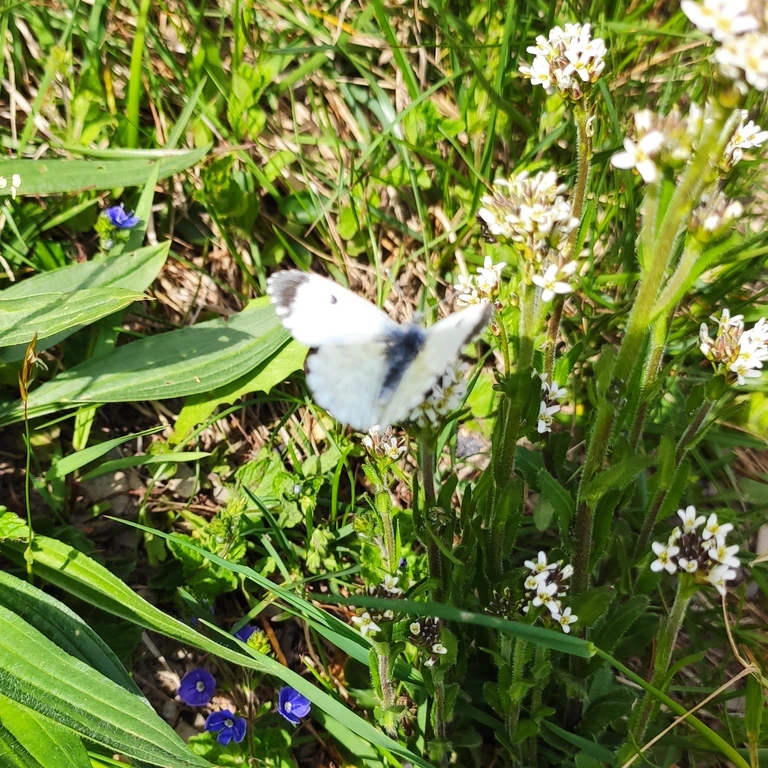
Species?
Anthocharis cardamines
